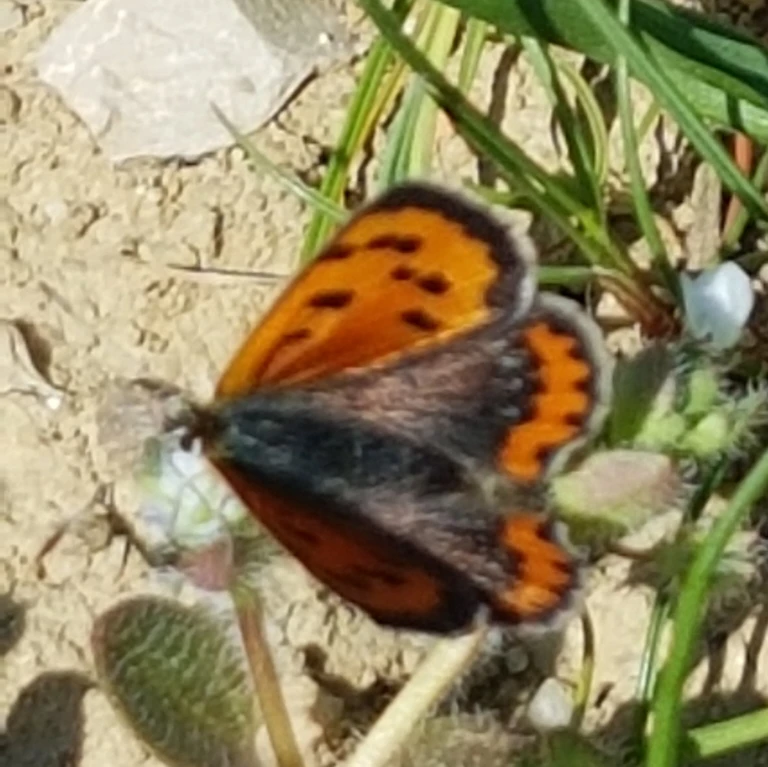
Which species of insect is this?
Lycaena phlaeas
